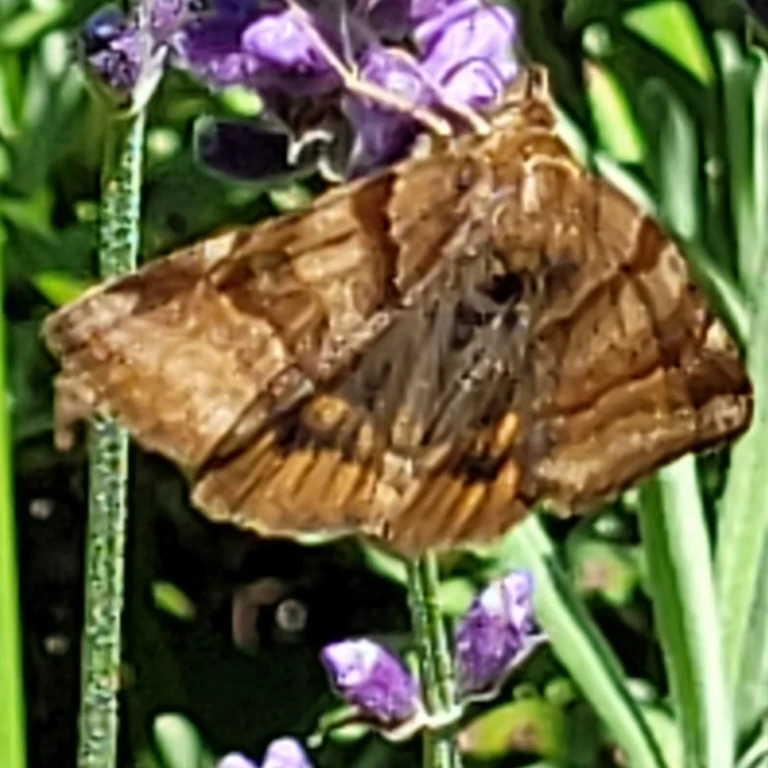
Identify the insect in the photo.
Euclidia glyphica
